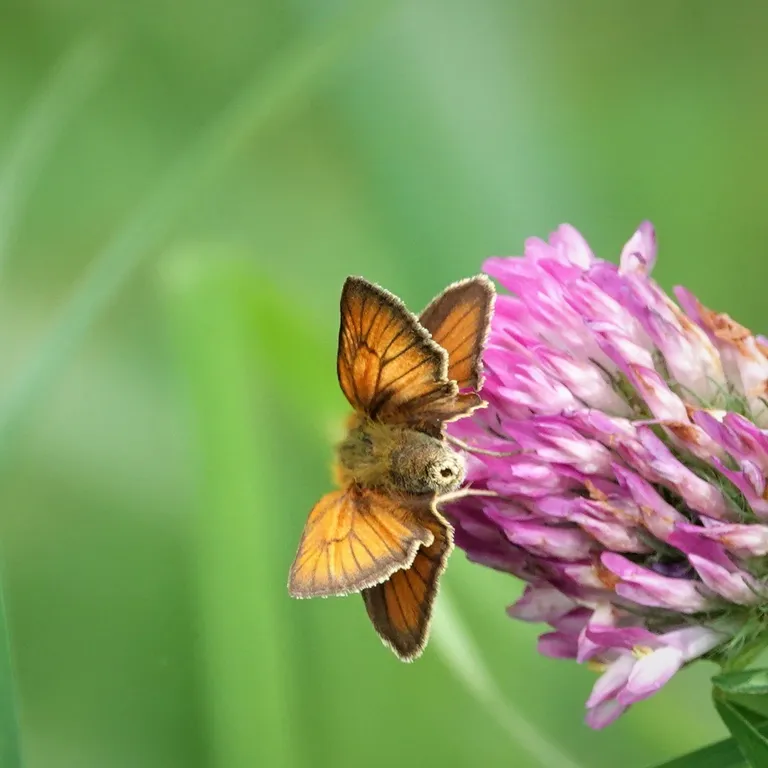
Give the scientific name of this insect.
Thymelicus sylvestris
